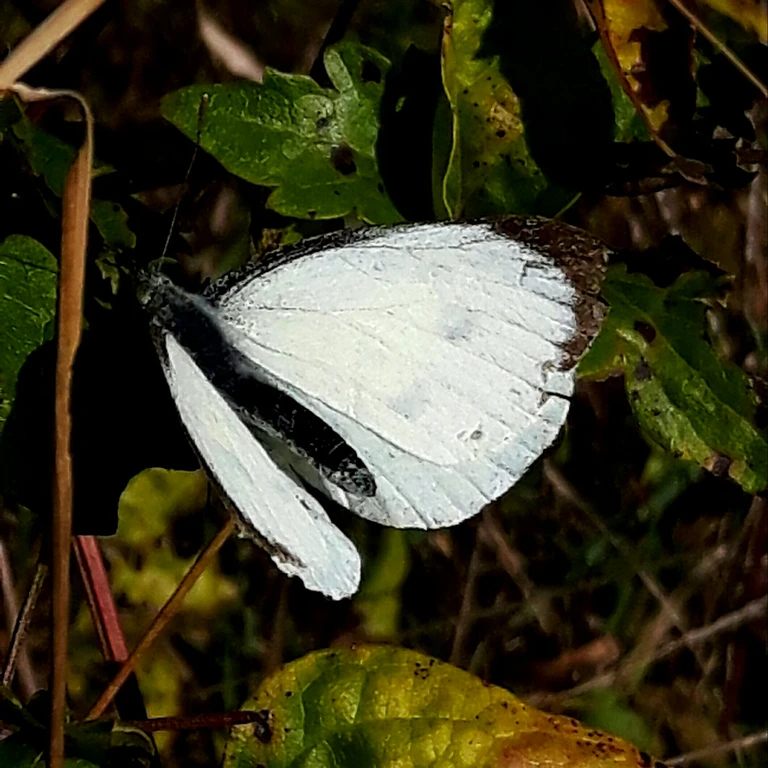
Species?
Pieris brassicae
